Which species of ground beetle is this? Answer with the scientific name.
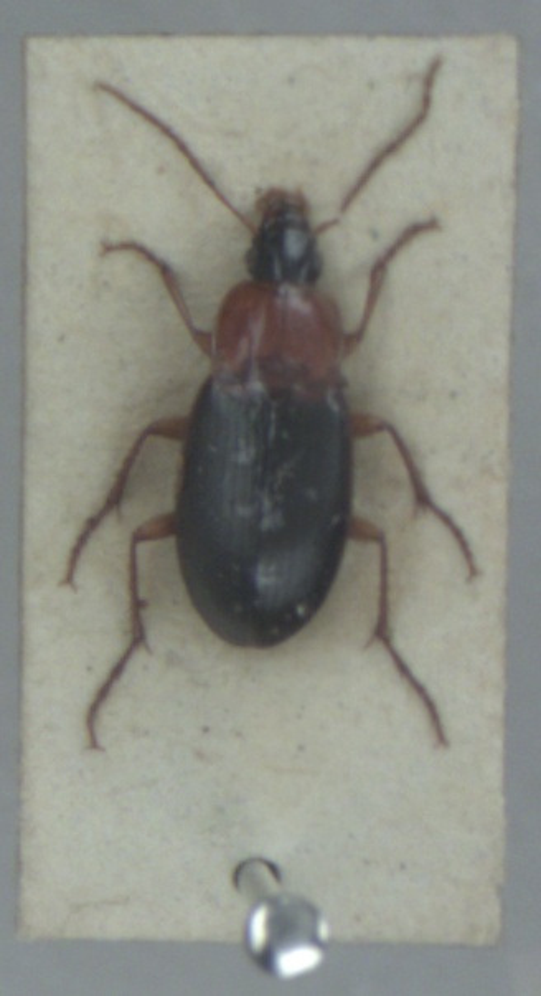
Calathus melanocephalus
